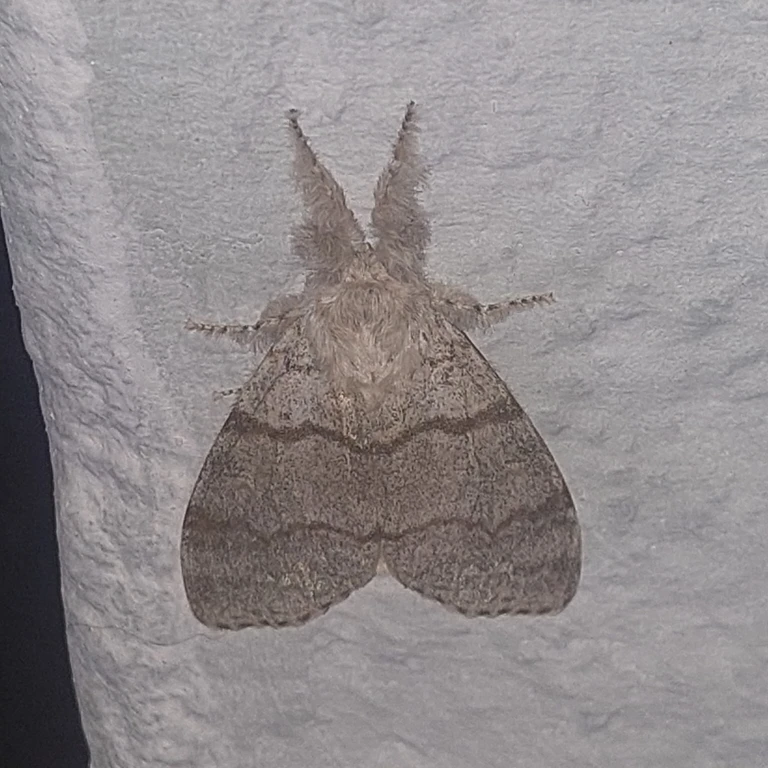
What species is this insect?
Calliteara pudibunda
